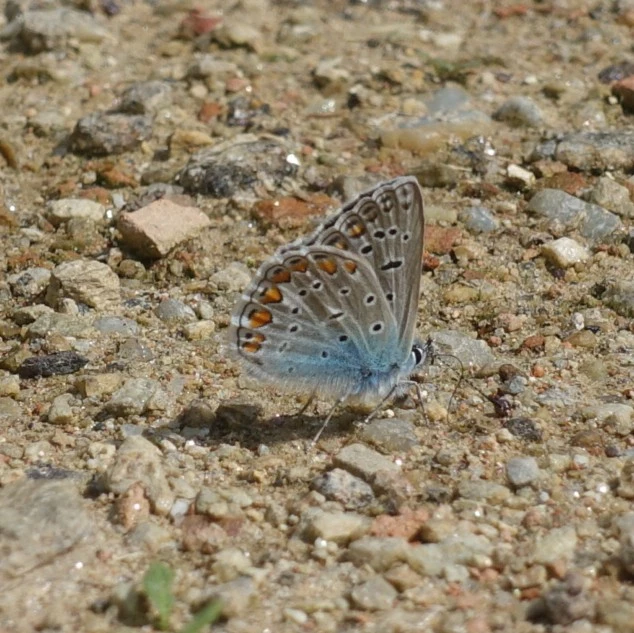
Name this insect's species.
Polyommatus icarus
